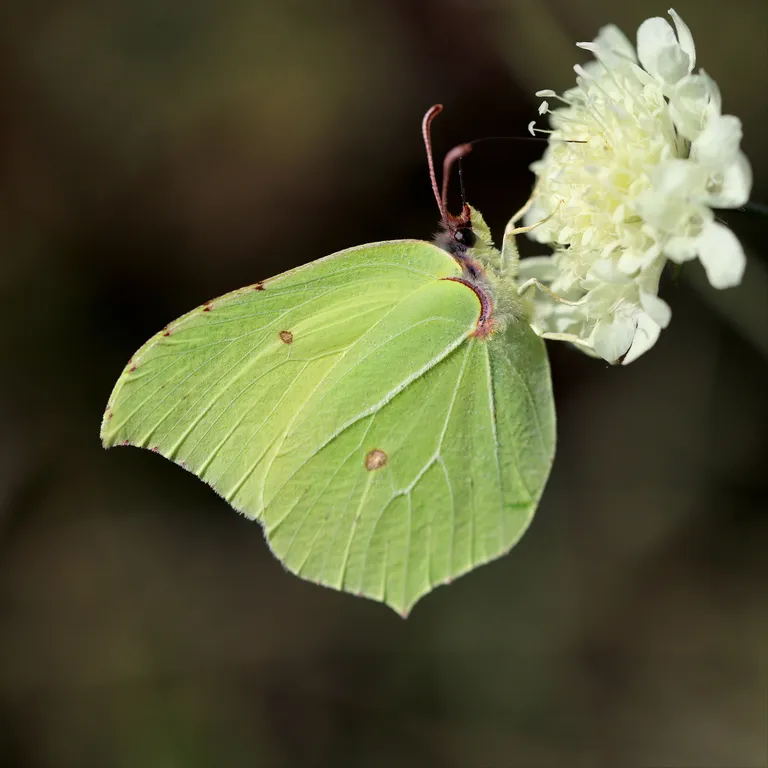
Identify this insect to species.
Gonepteryx rhamni
